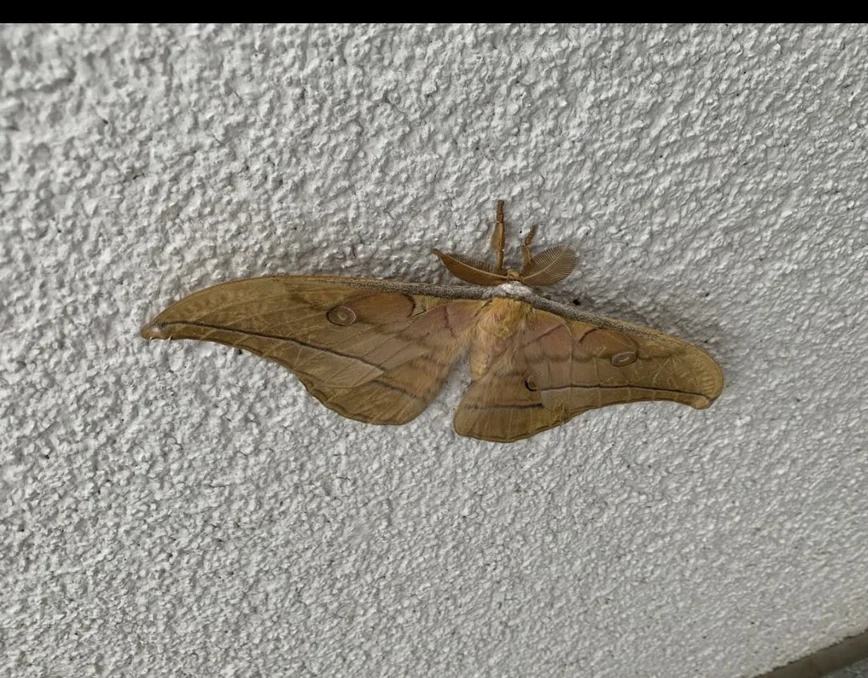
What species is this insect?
Antheraea yamamai
